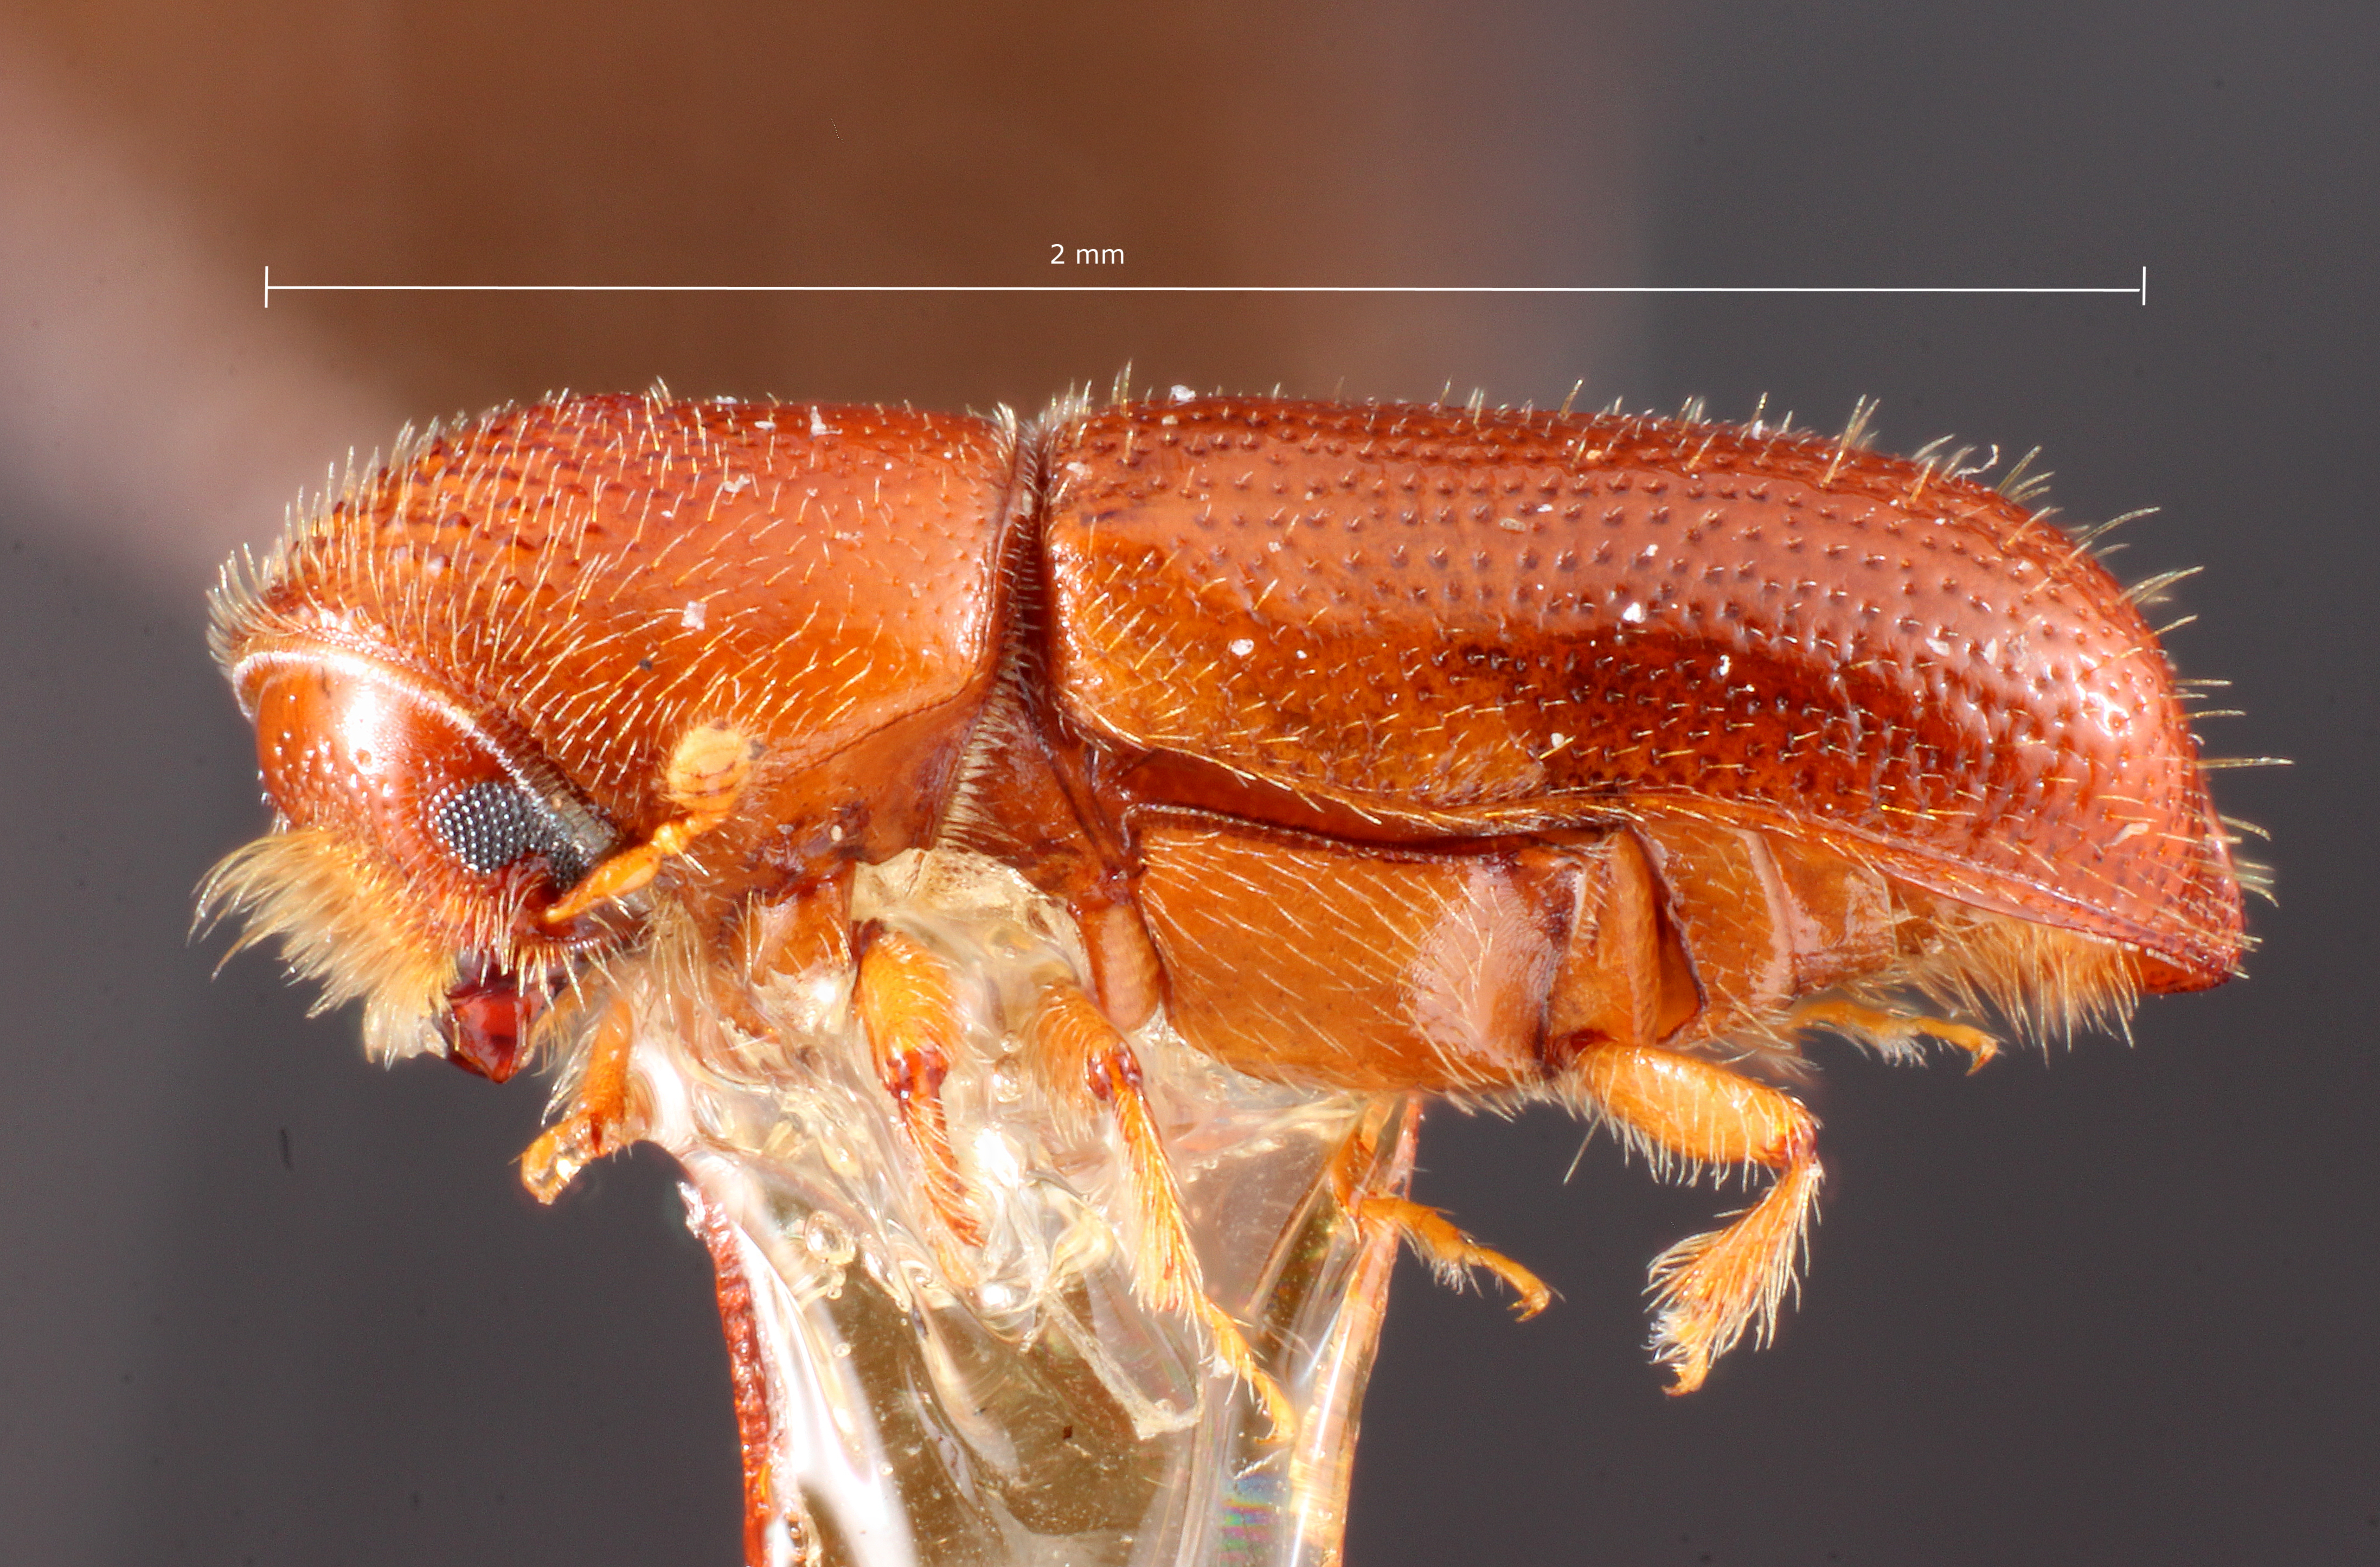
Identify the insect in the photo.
Pityophthorus clarus
